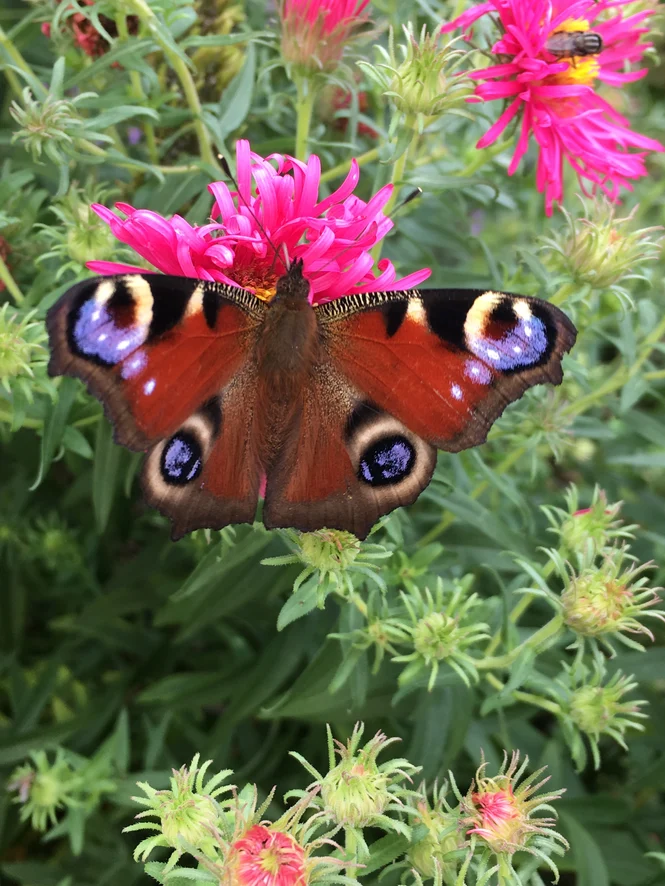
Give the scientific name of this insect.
Aglais io
